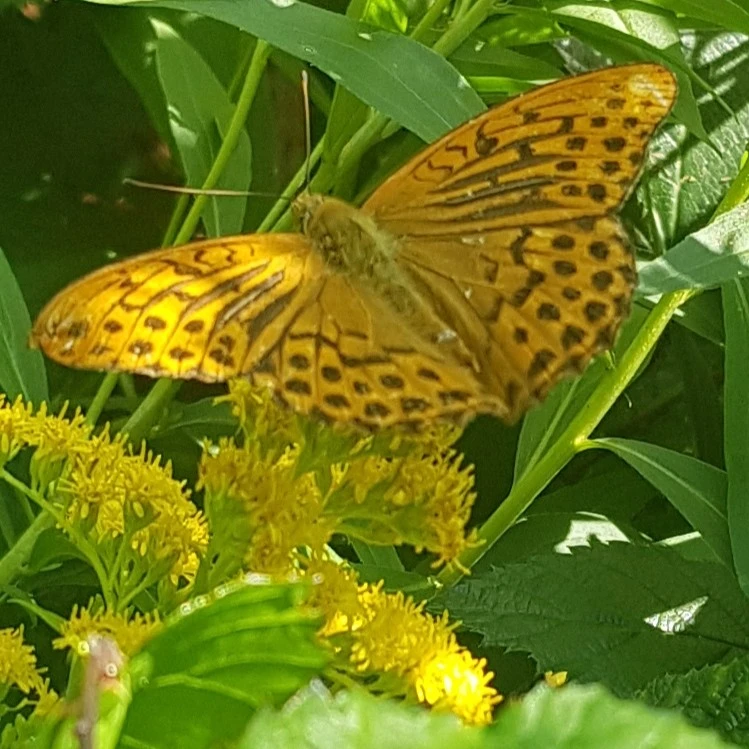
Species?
Argynnis paphia
